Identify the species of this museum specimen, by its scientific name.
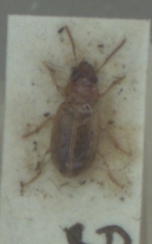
Bradycellus verbasci
